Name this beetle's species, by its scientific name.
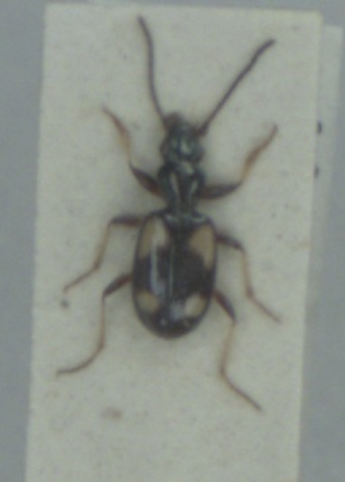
Bembidion illigeri
